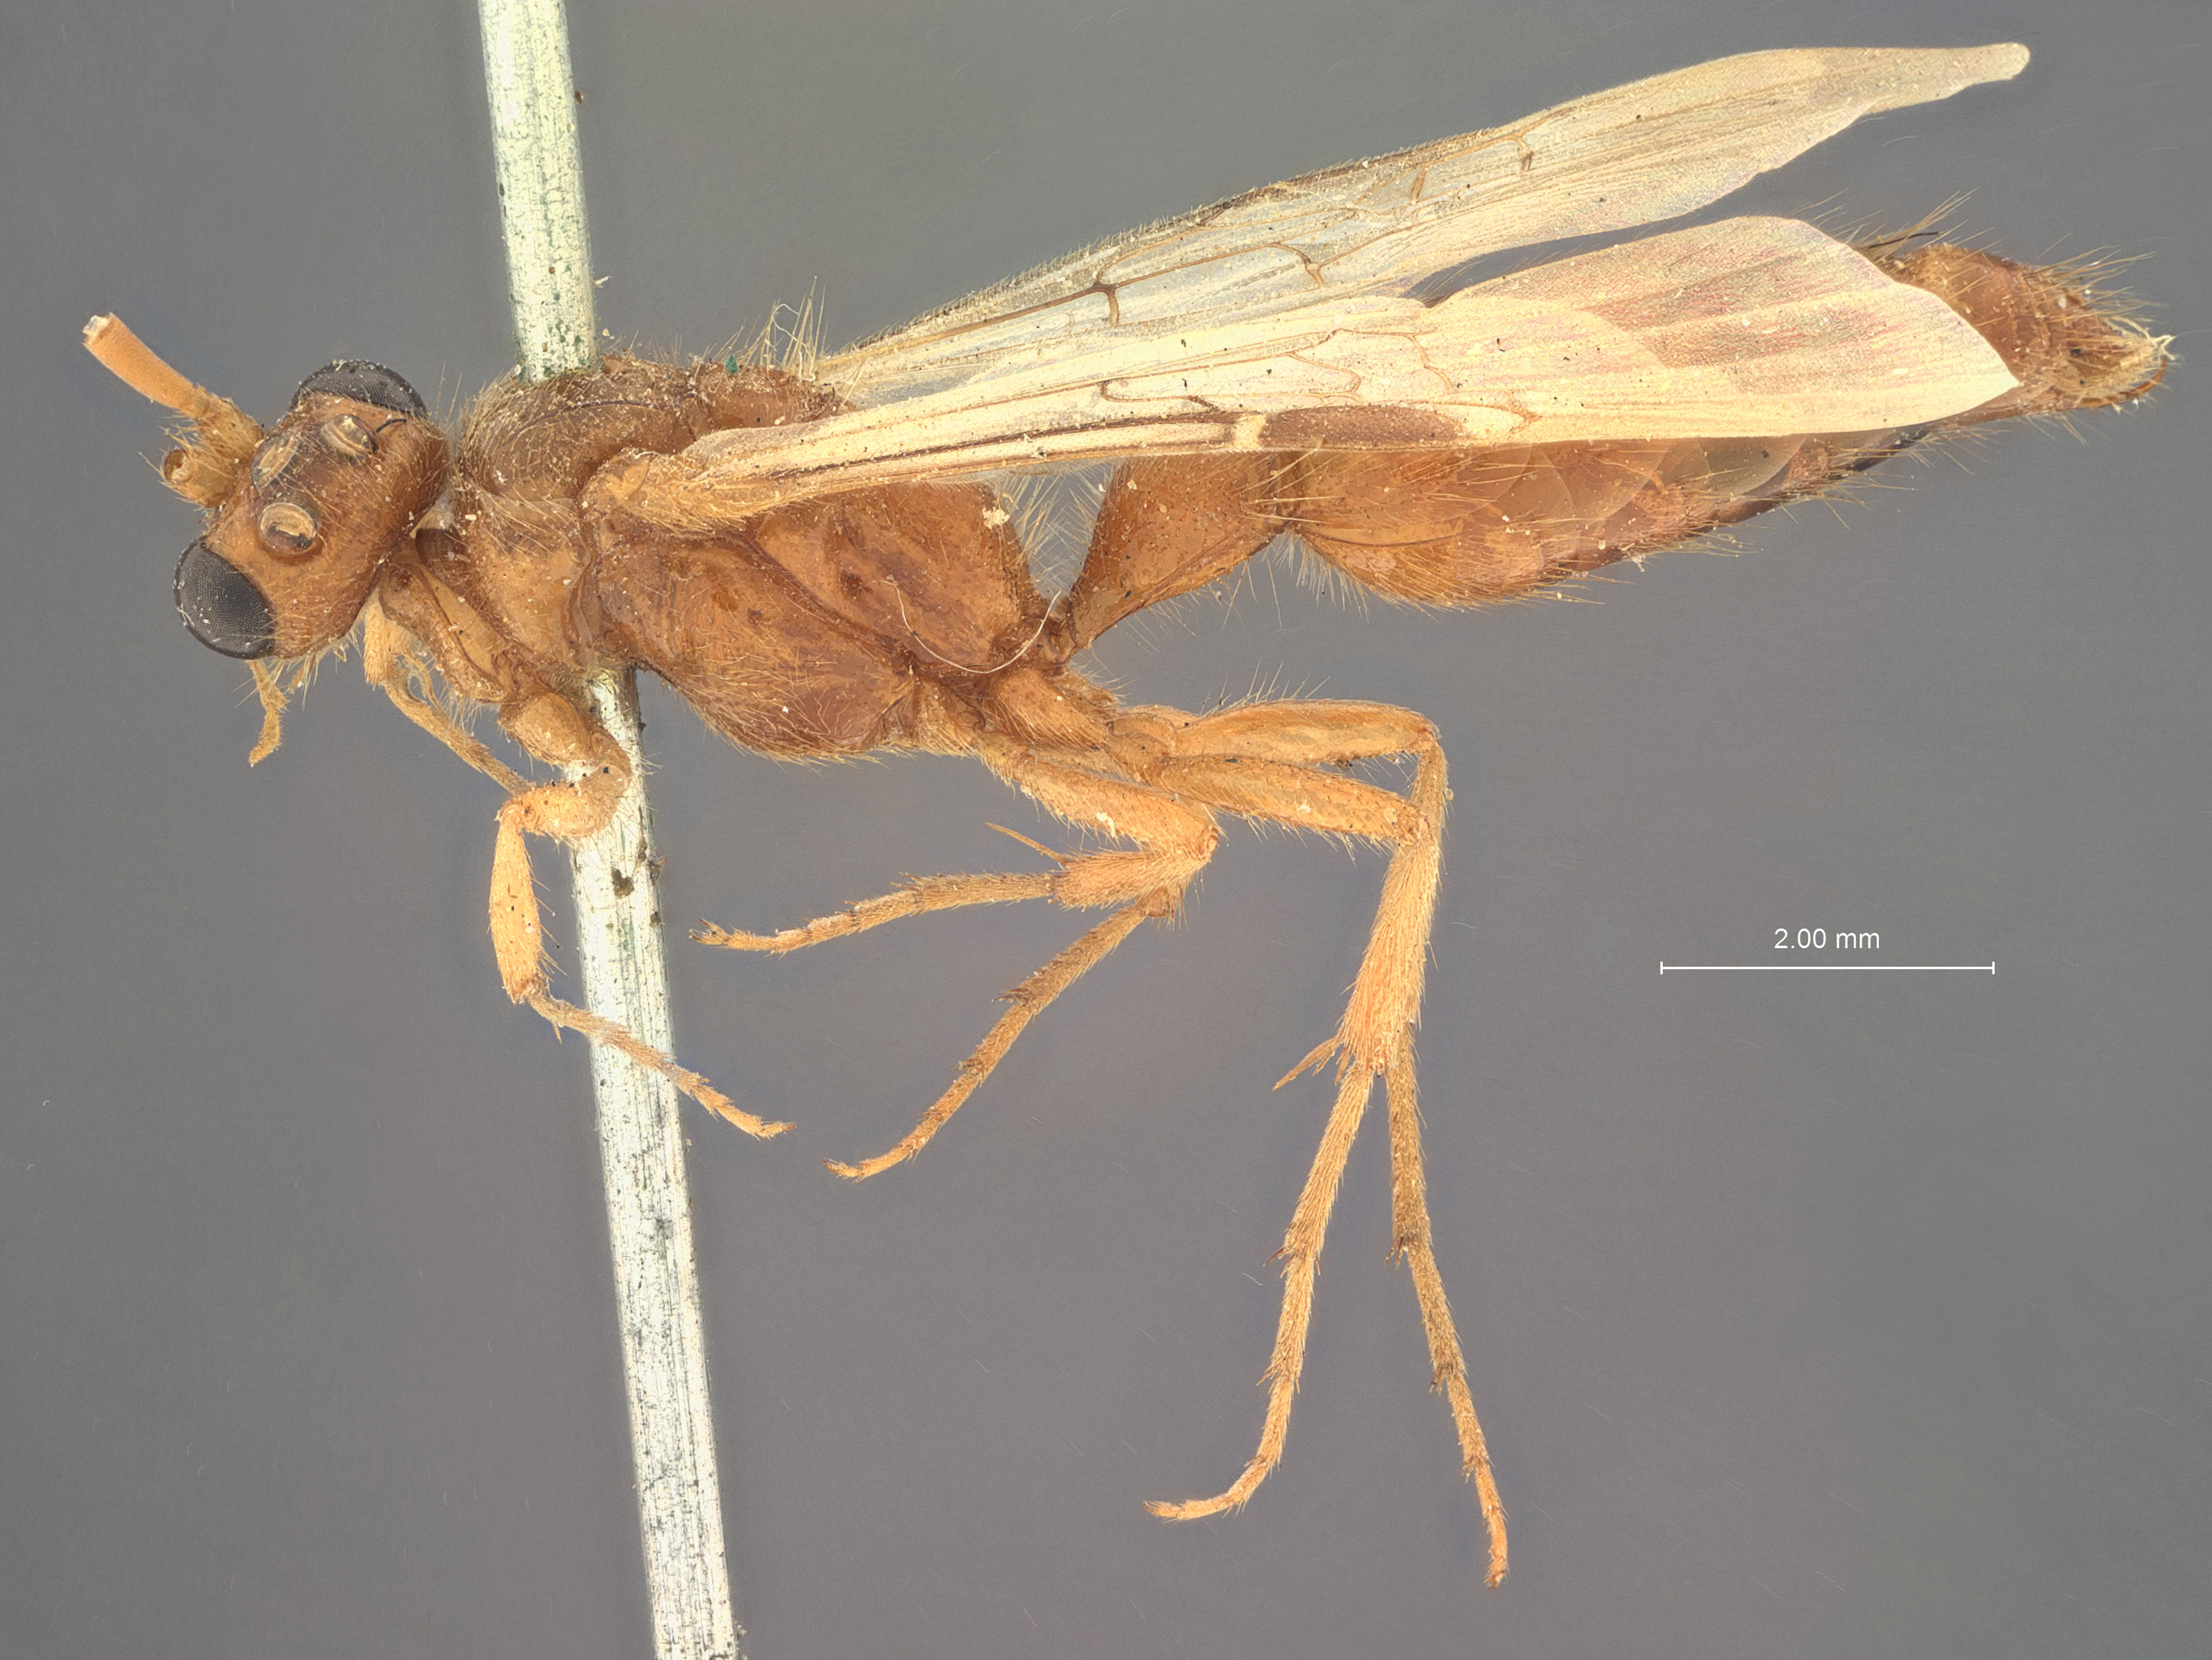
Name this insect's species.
Brachycistis inaequalis
